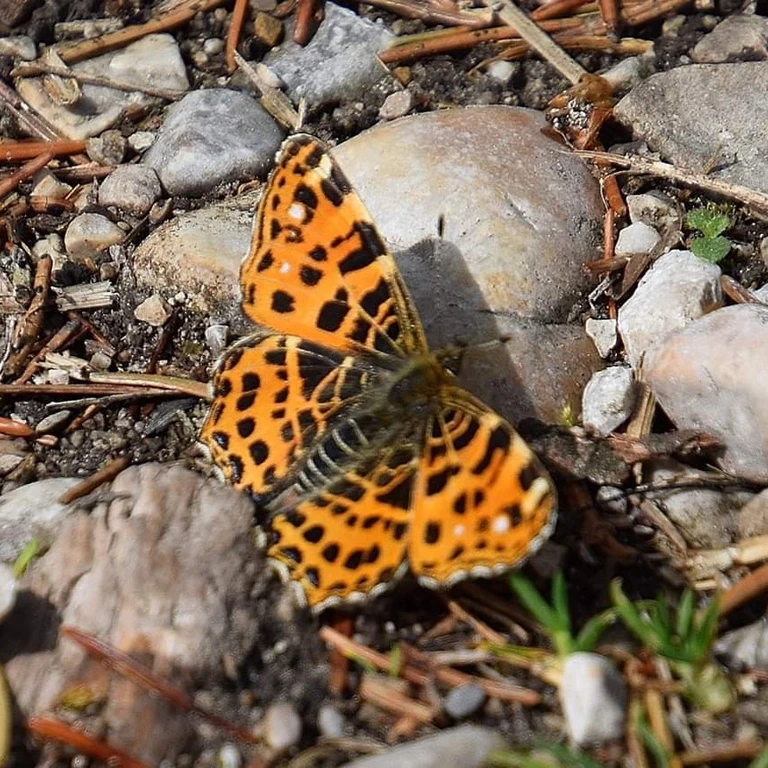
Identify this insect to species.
Araschnia levana
